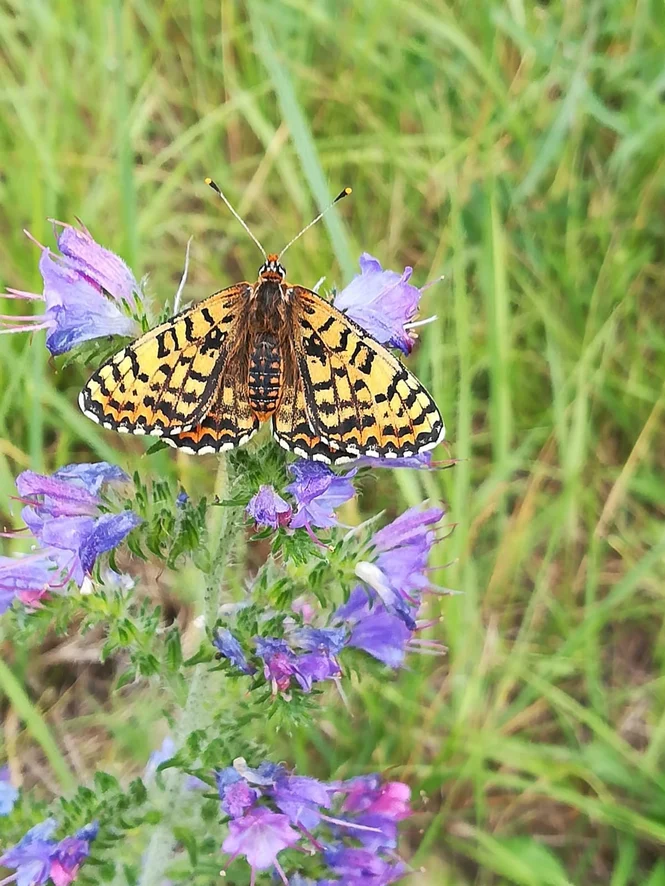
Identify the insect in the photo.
Melitaea didyma
